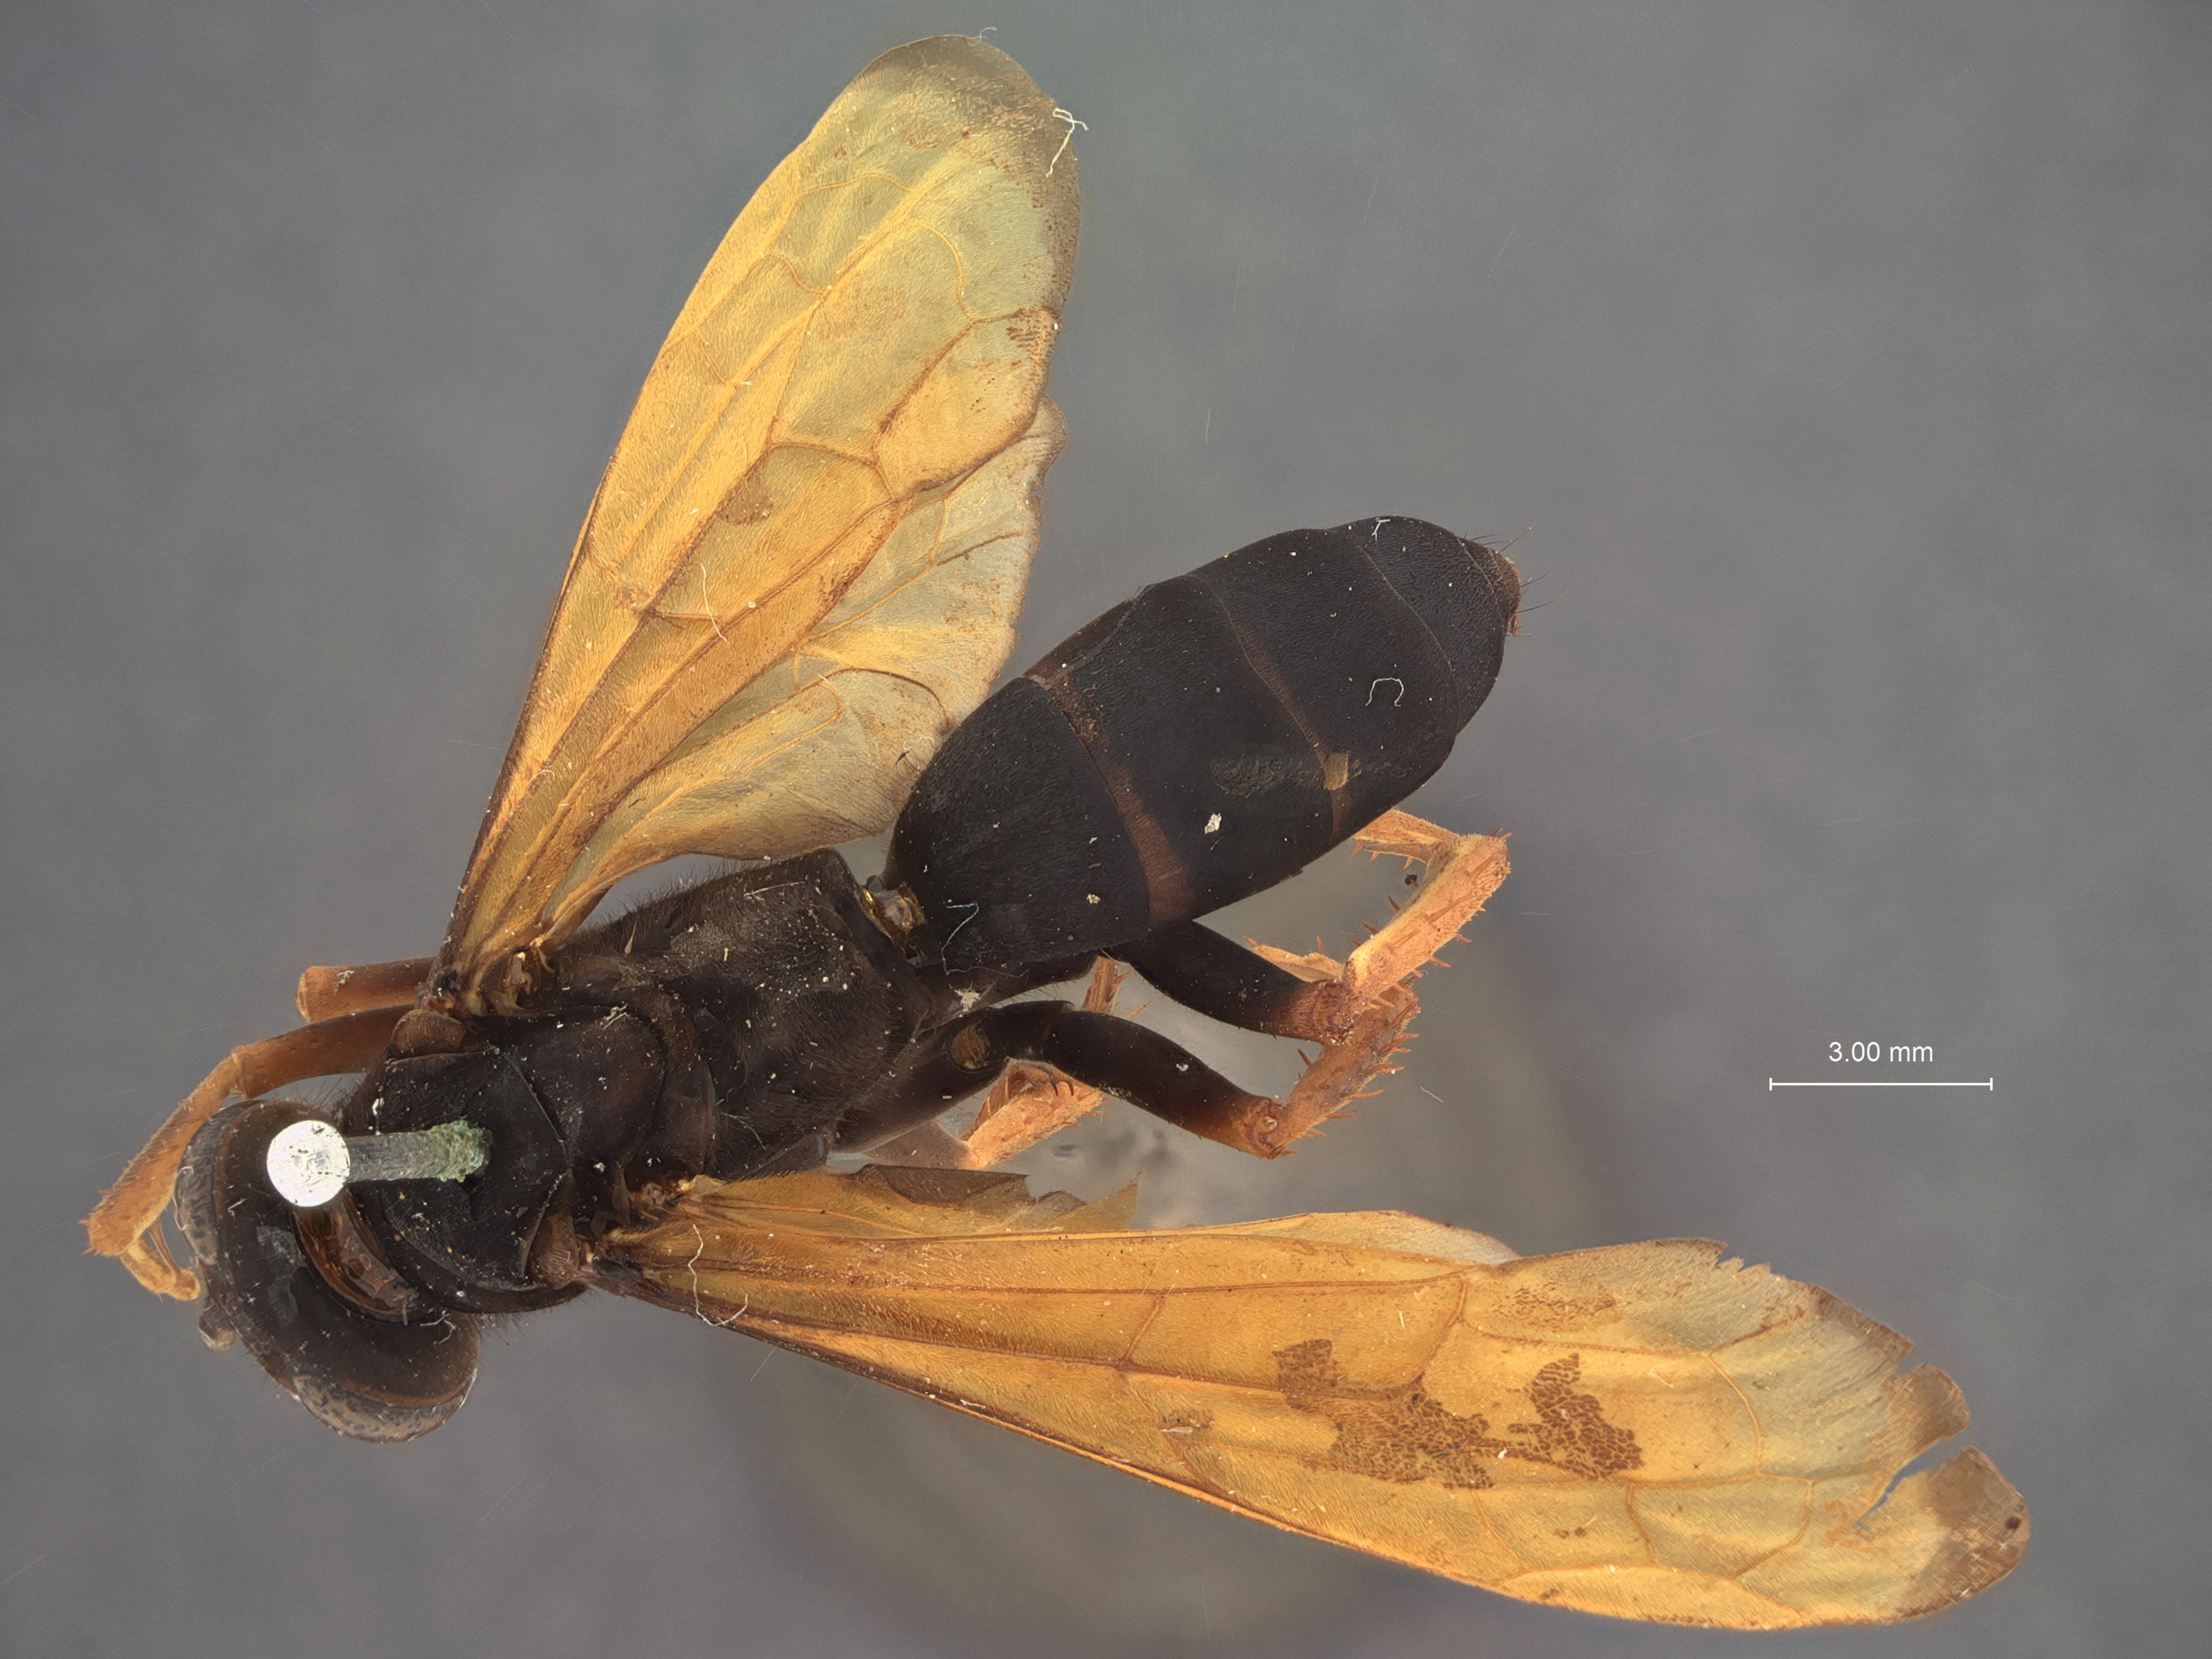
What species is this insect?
Batazonus submaculatus
